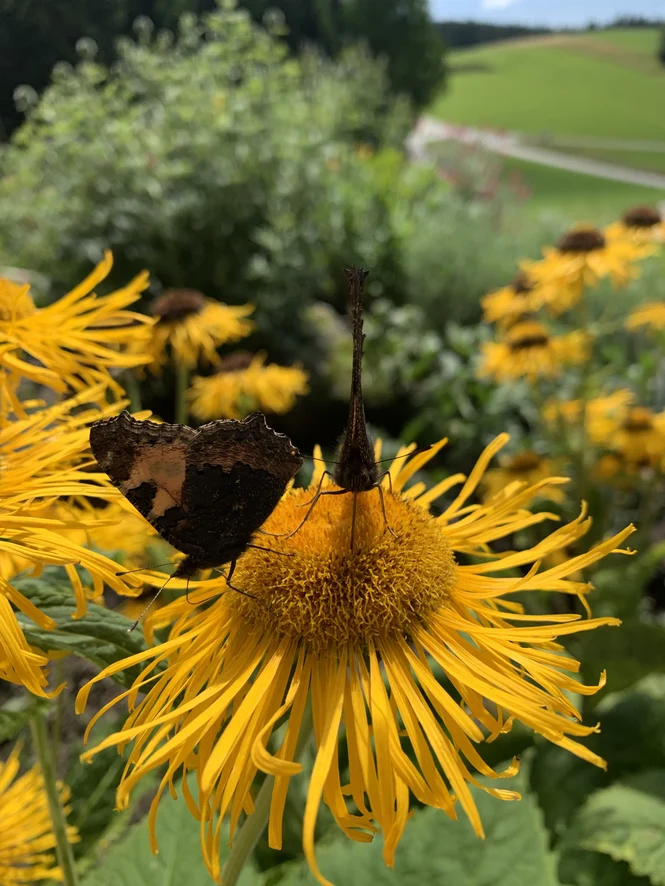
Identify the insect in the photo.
Aglais urticae
